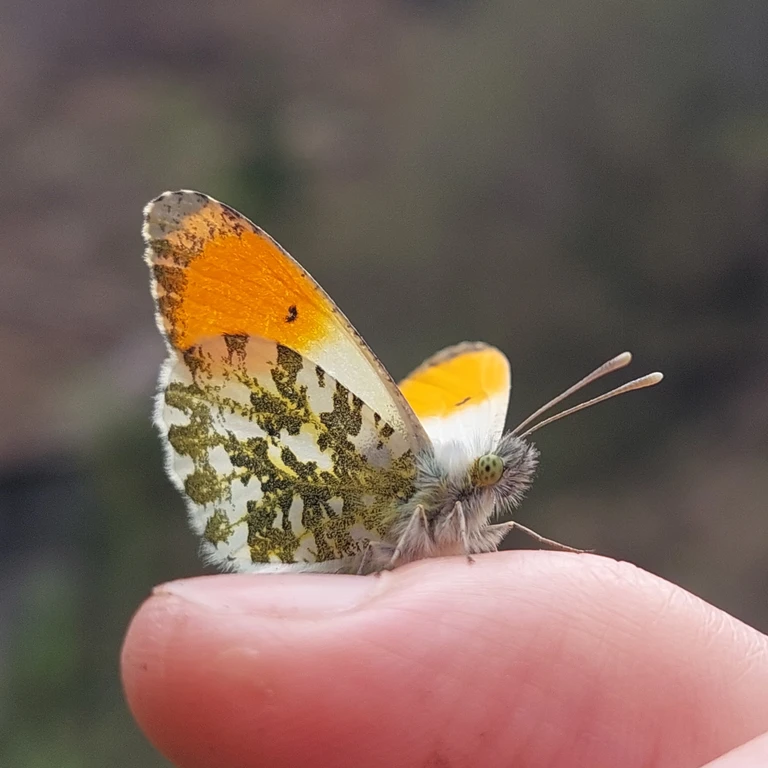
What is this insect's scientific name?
Anthocharis cardamines
